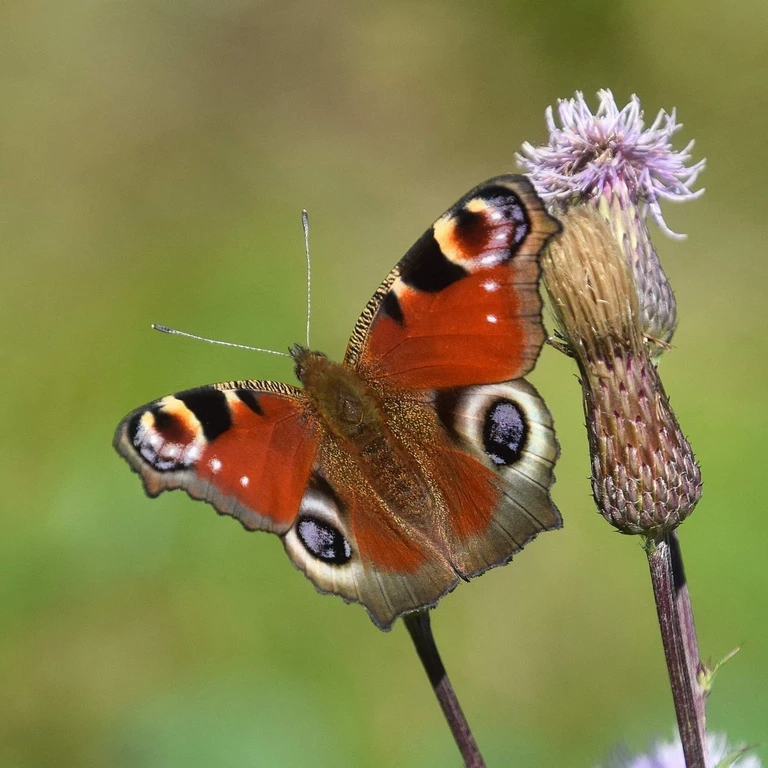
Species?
Aglais io
